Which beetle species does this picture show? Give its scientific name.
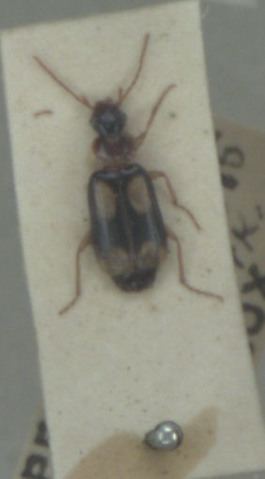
Dromius quadrimaculatus
